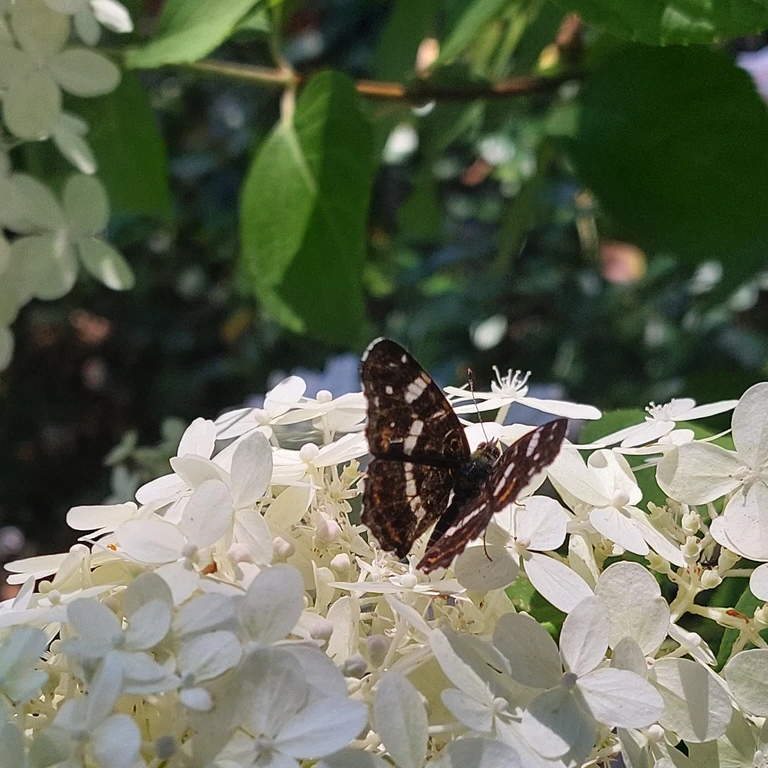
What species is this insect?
Araschnia levana
